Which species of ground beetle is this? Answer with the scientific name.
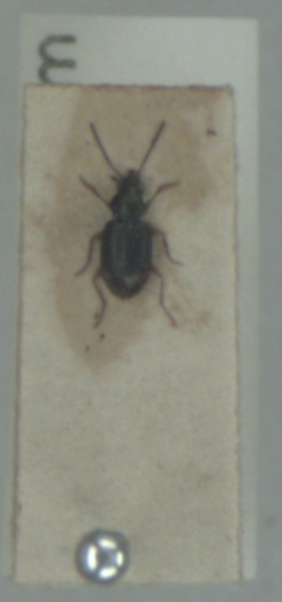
Bembidion assimile
